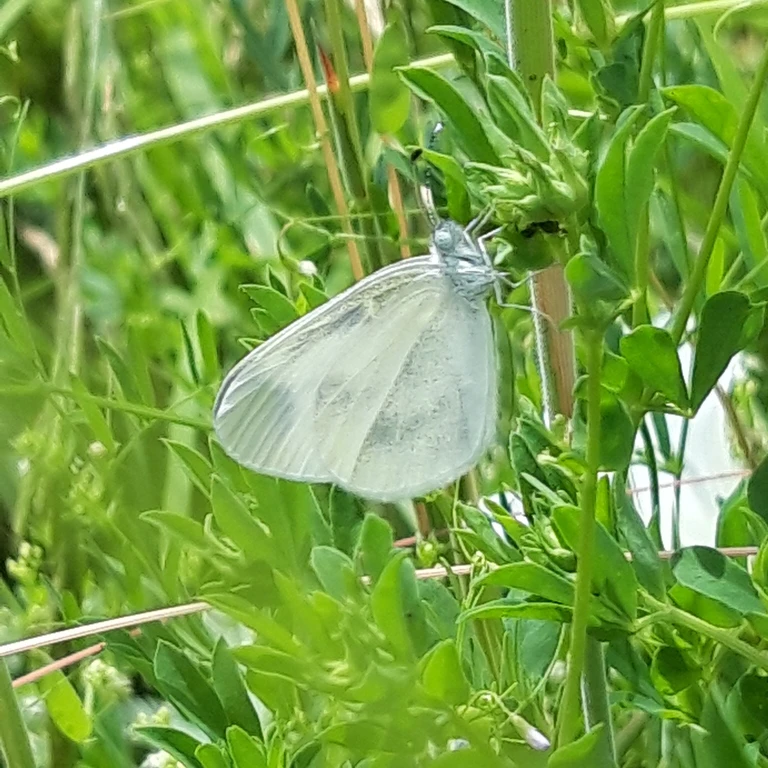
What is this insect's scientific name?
Leptidea sinapis/juvernica
